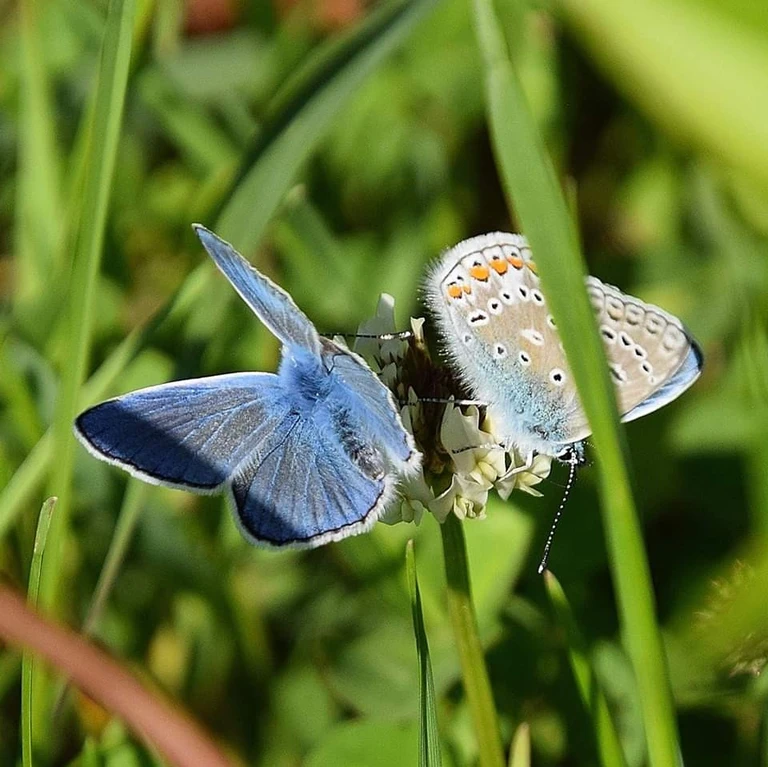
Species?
Polyommatus icarus
